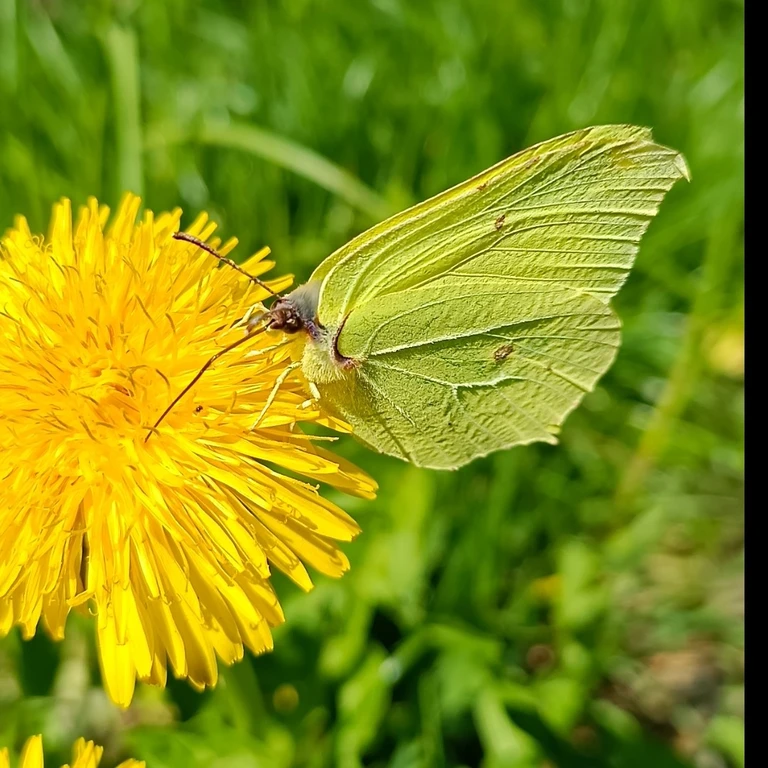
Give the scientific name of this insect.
Gonepteryx rhamni
